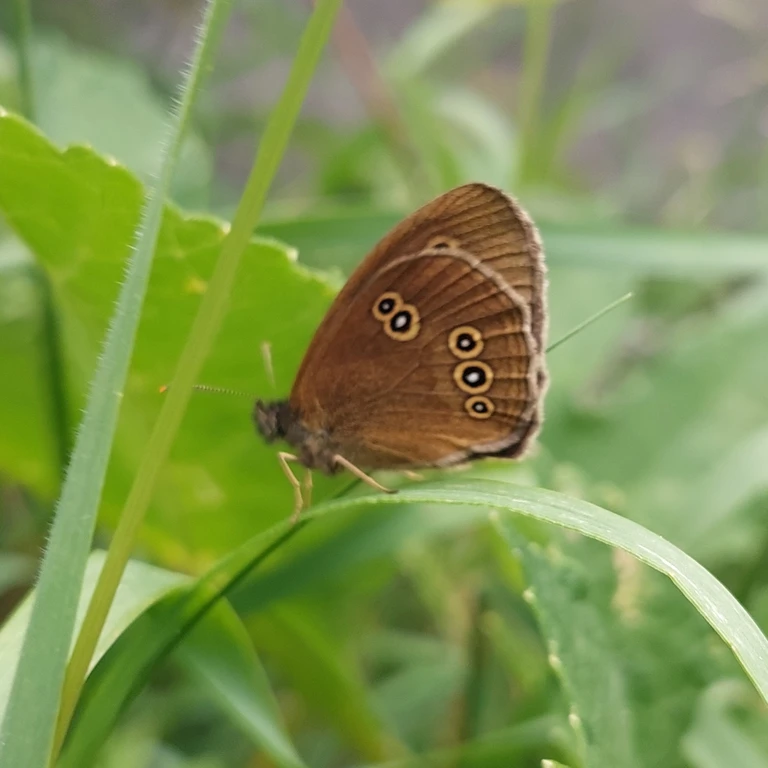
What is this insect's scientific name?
Aphantopus hyperantus
